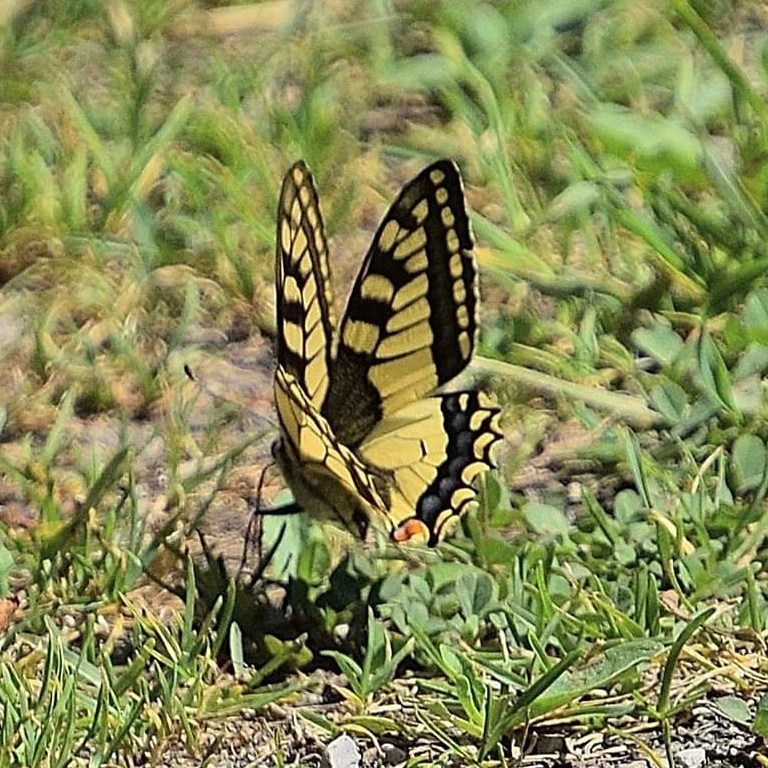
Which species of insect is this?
Papilio machaon
